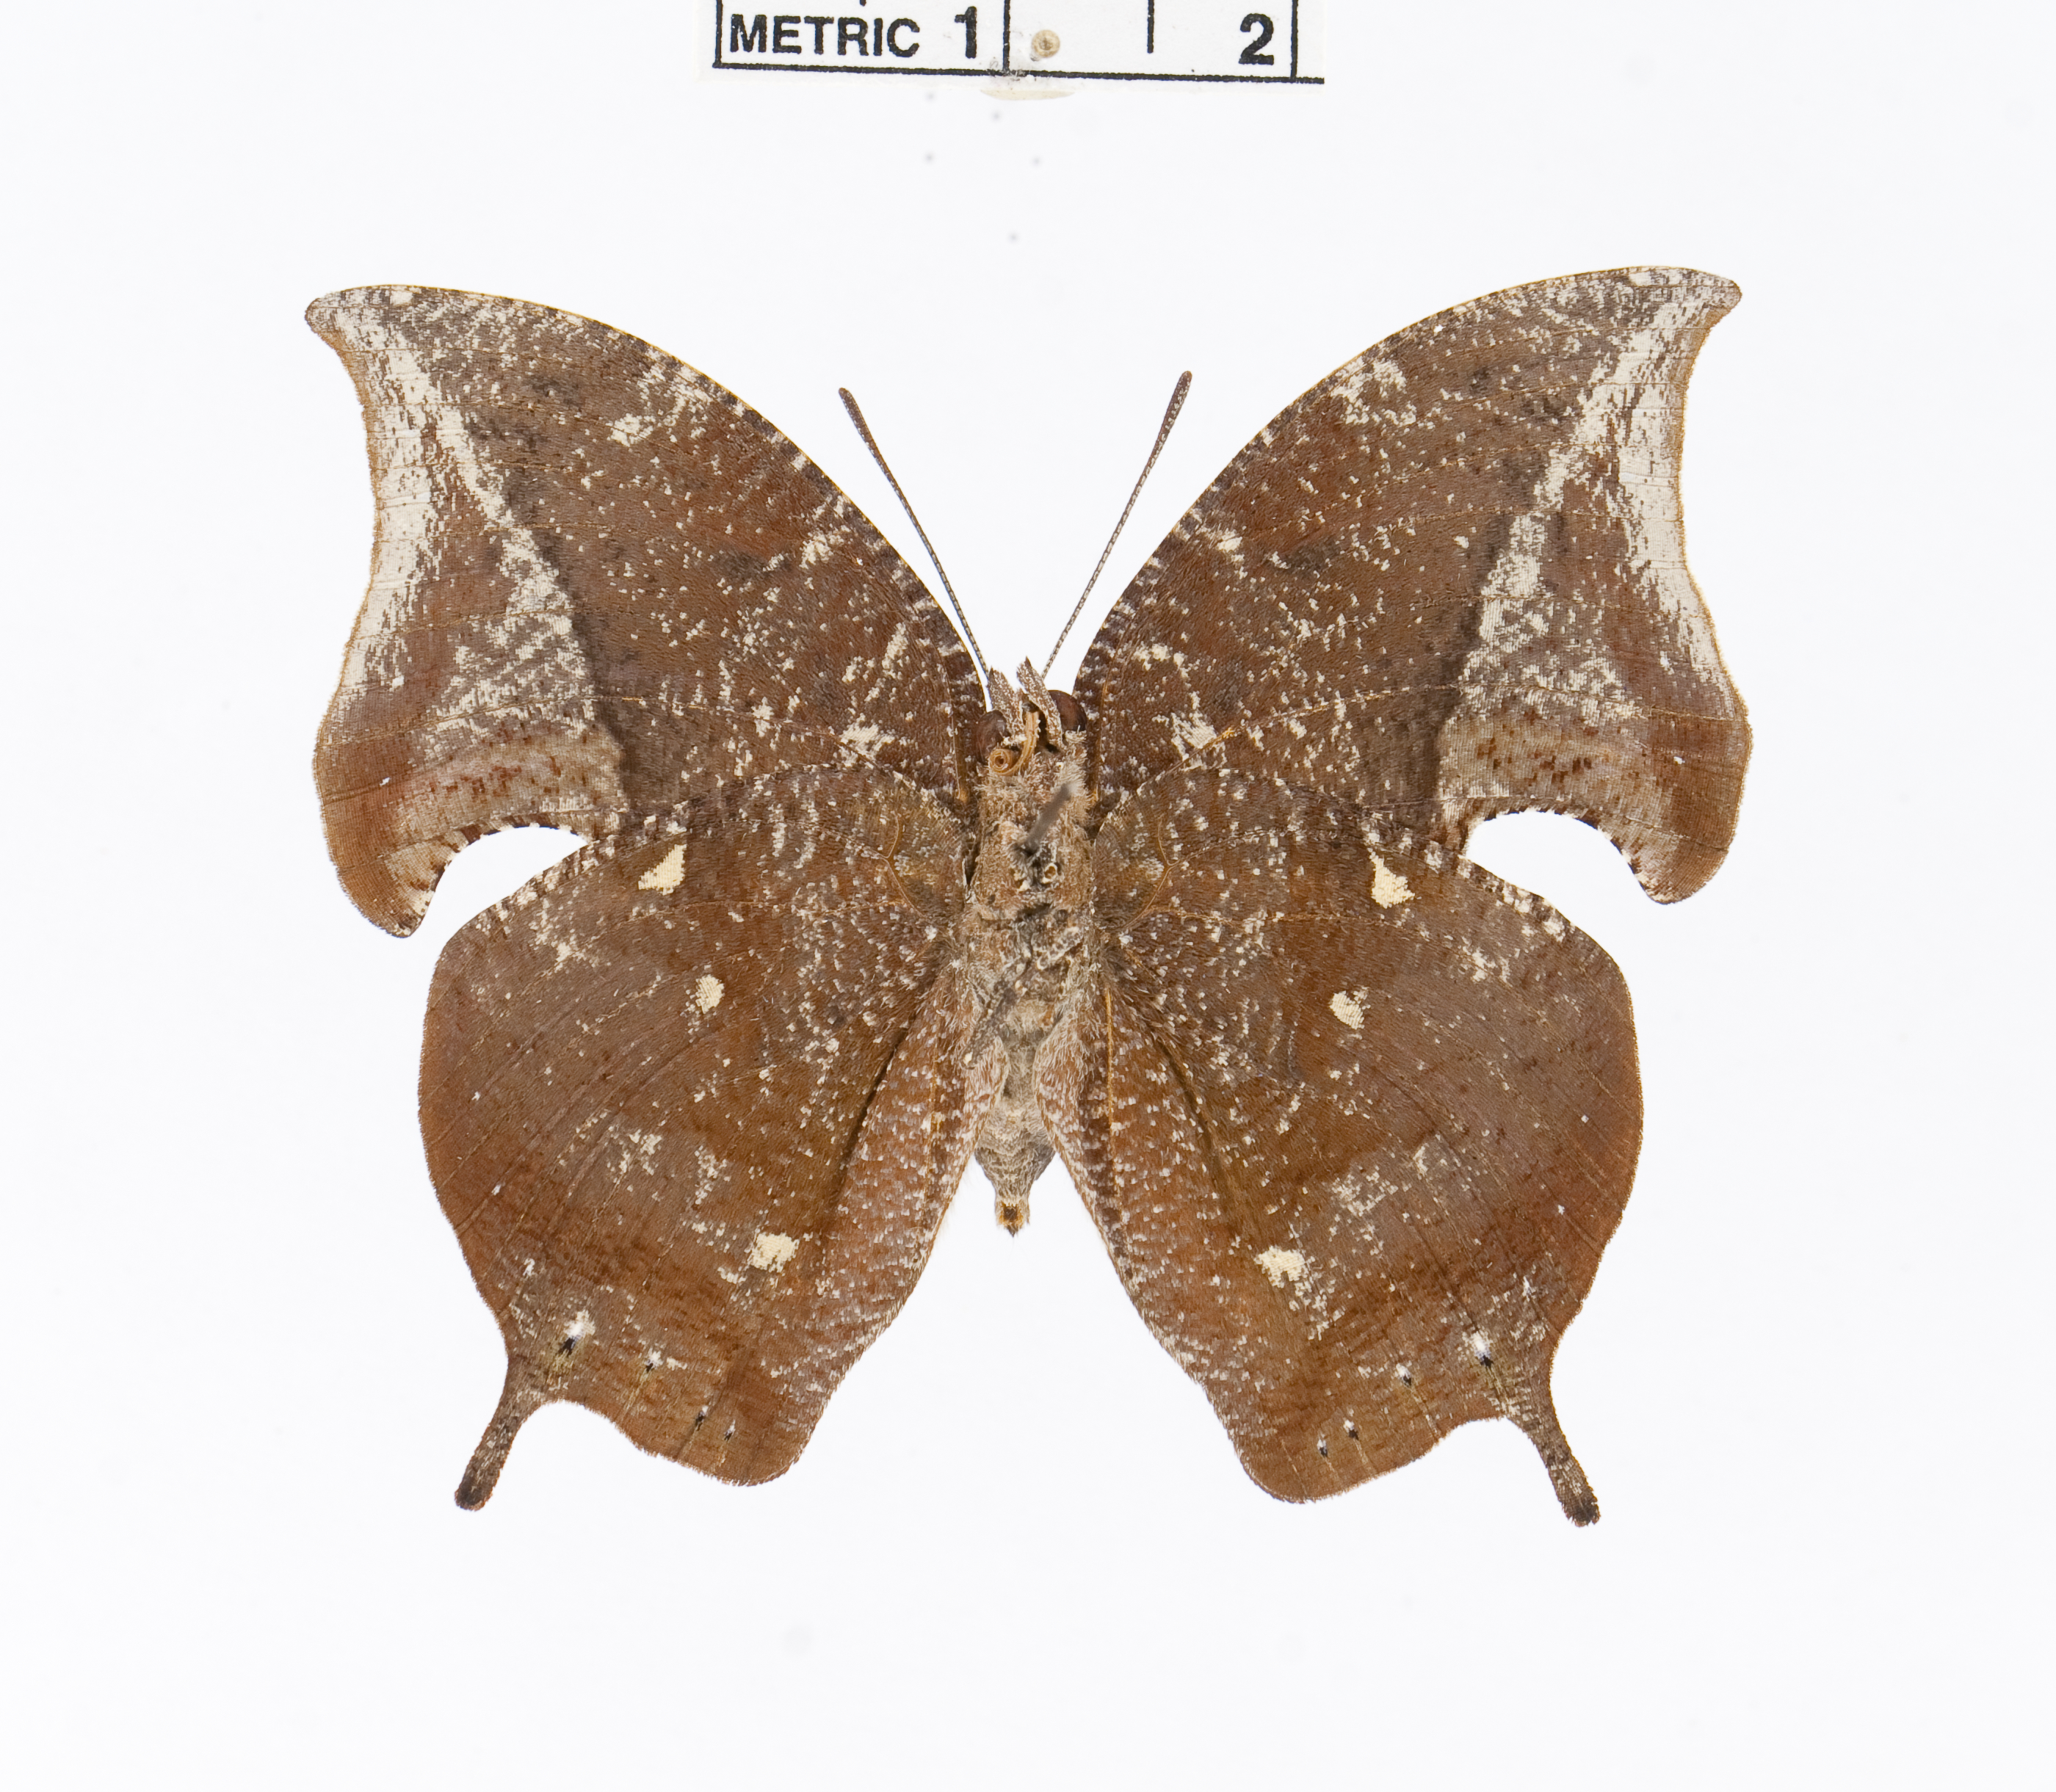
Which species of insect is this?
Memphis oenomais
